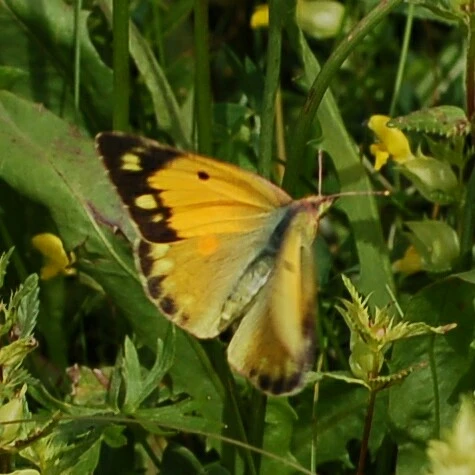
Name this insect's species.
Colias croceus
